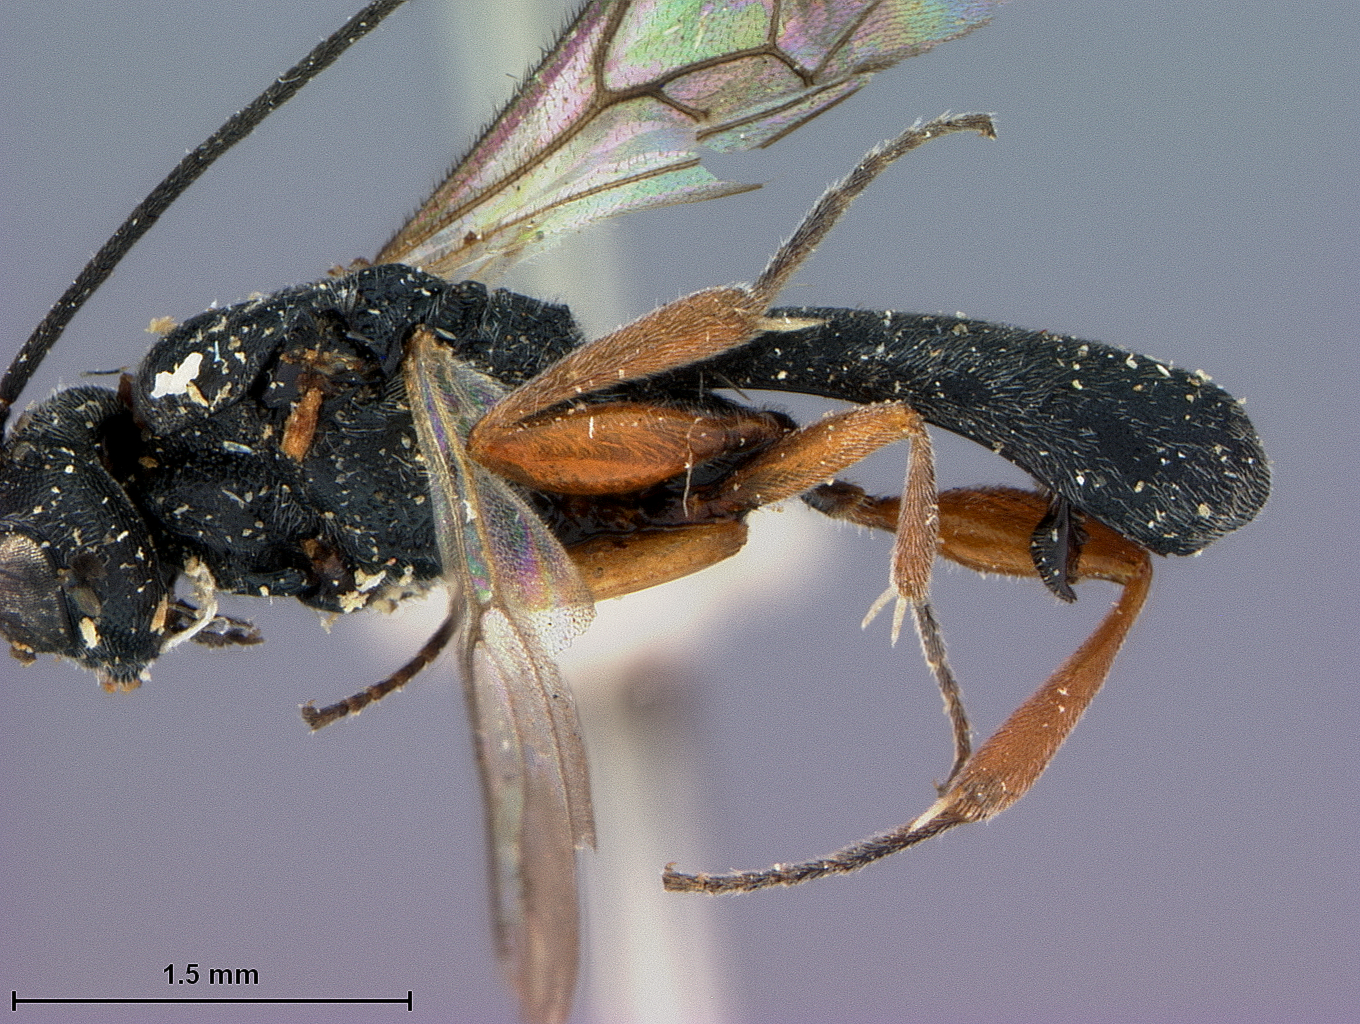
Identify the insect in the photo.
Ascogaster intensus
